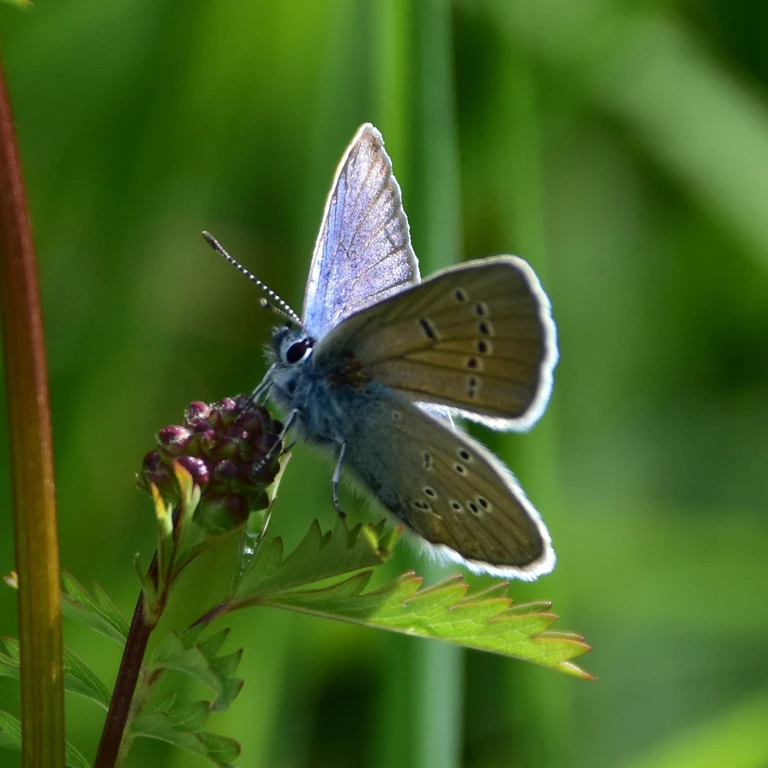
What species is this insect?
Cyaniris semiargus
